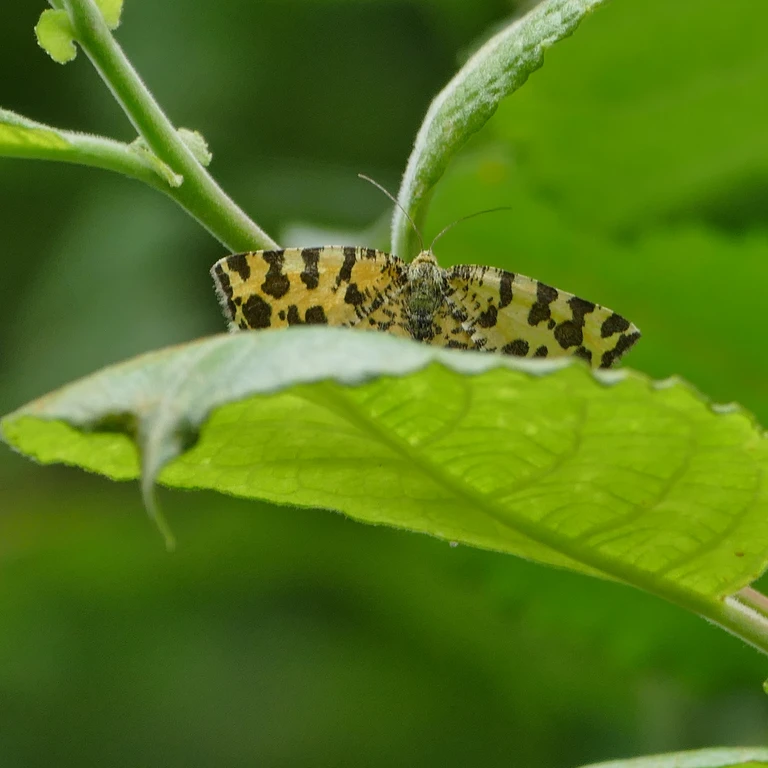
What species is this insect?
Pseudopanthera macularia
